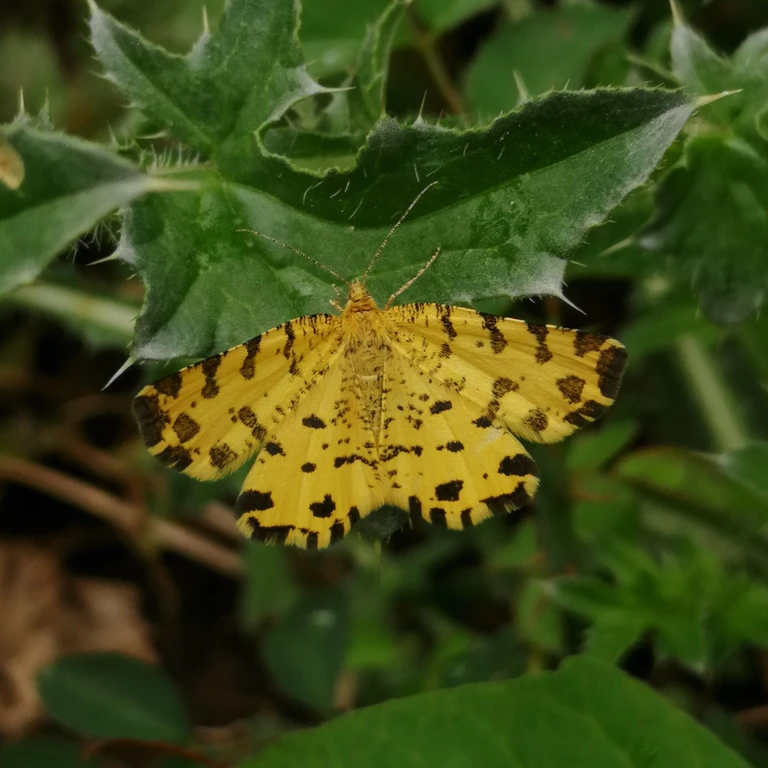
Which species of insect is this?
Pseudopanthera macularia
